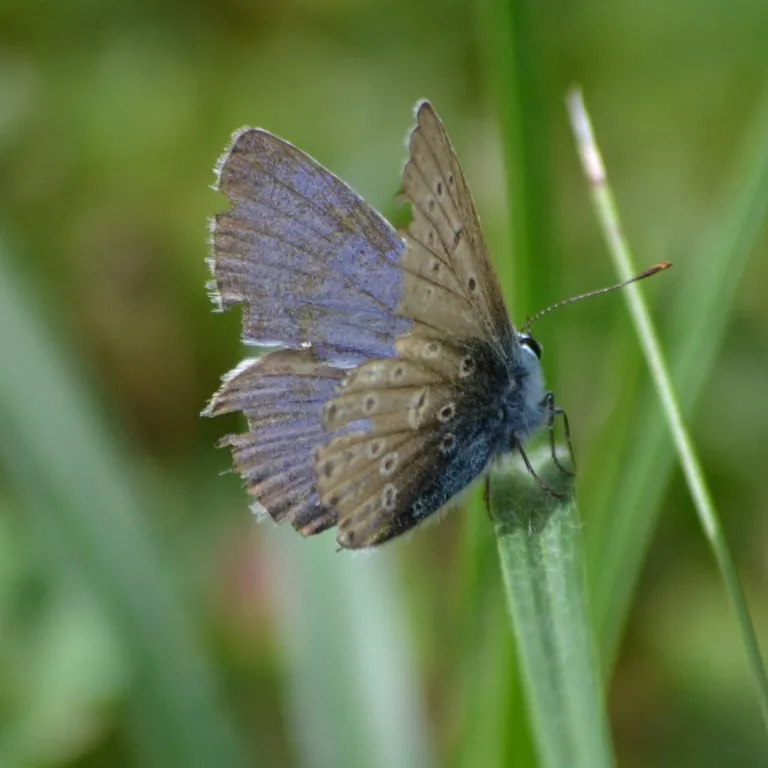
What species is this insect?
Polyommatus icarus
